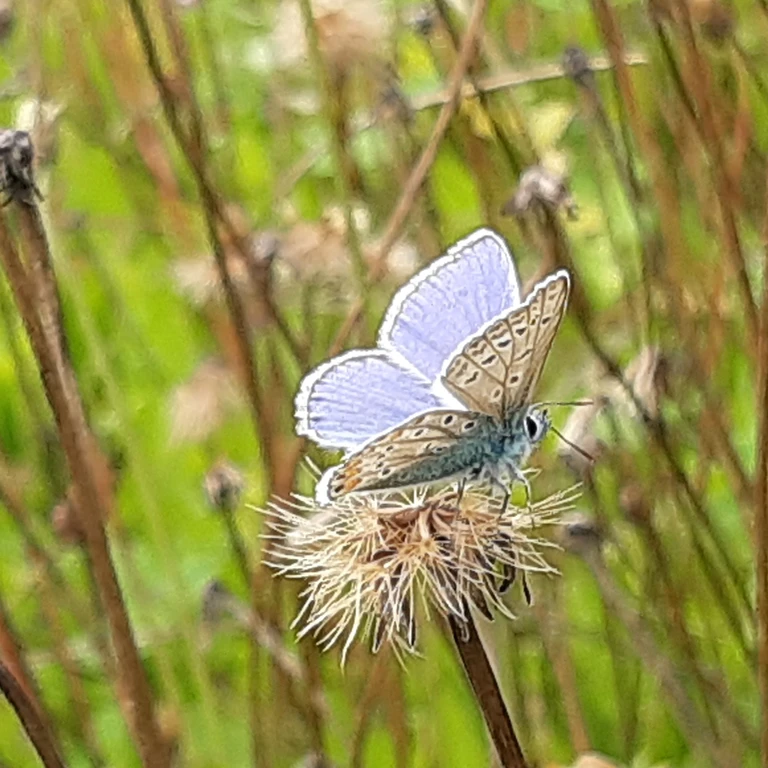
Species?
Polyommatus icarus
